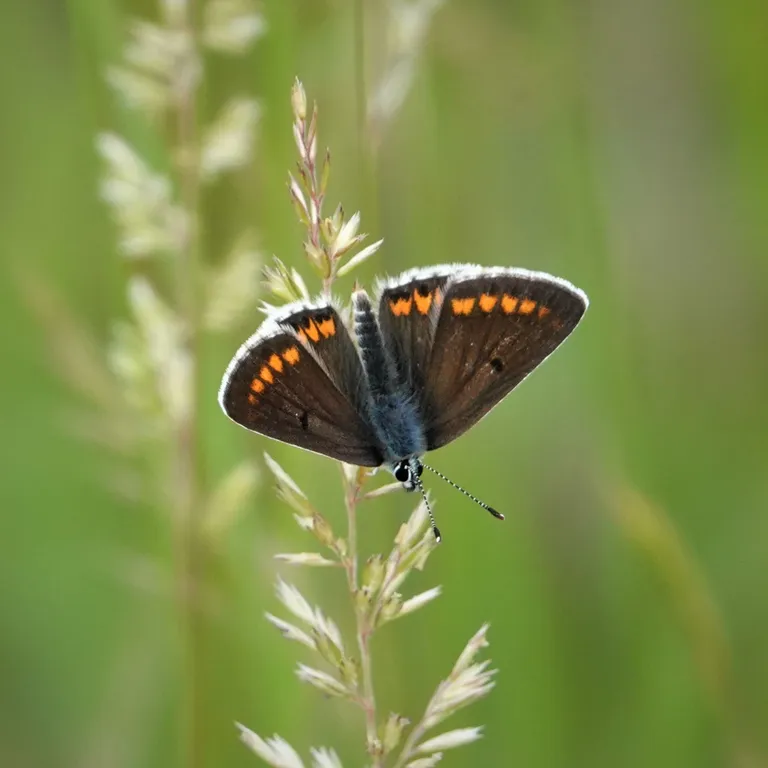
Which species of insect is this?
Aricia agestis/artaxerxes
